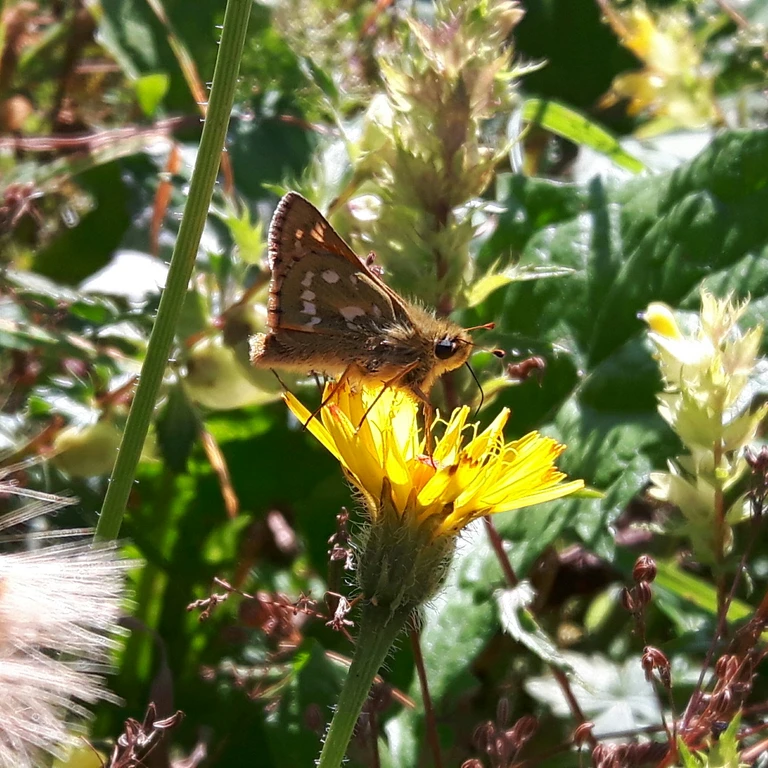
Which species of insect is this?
Hesperia comma
